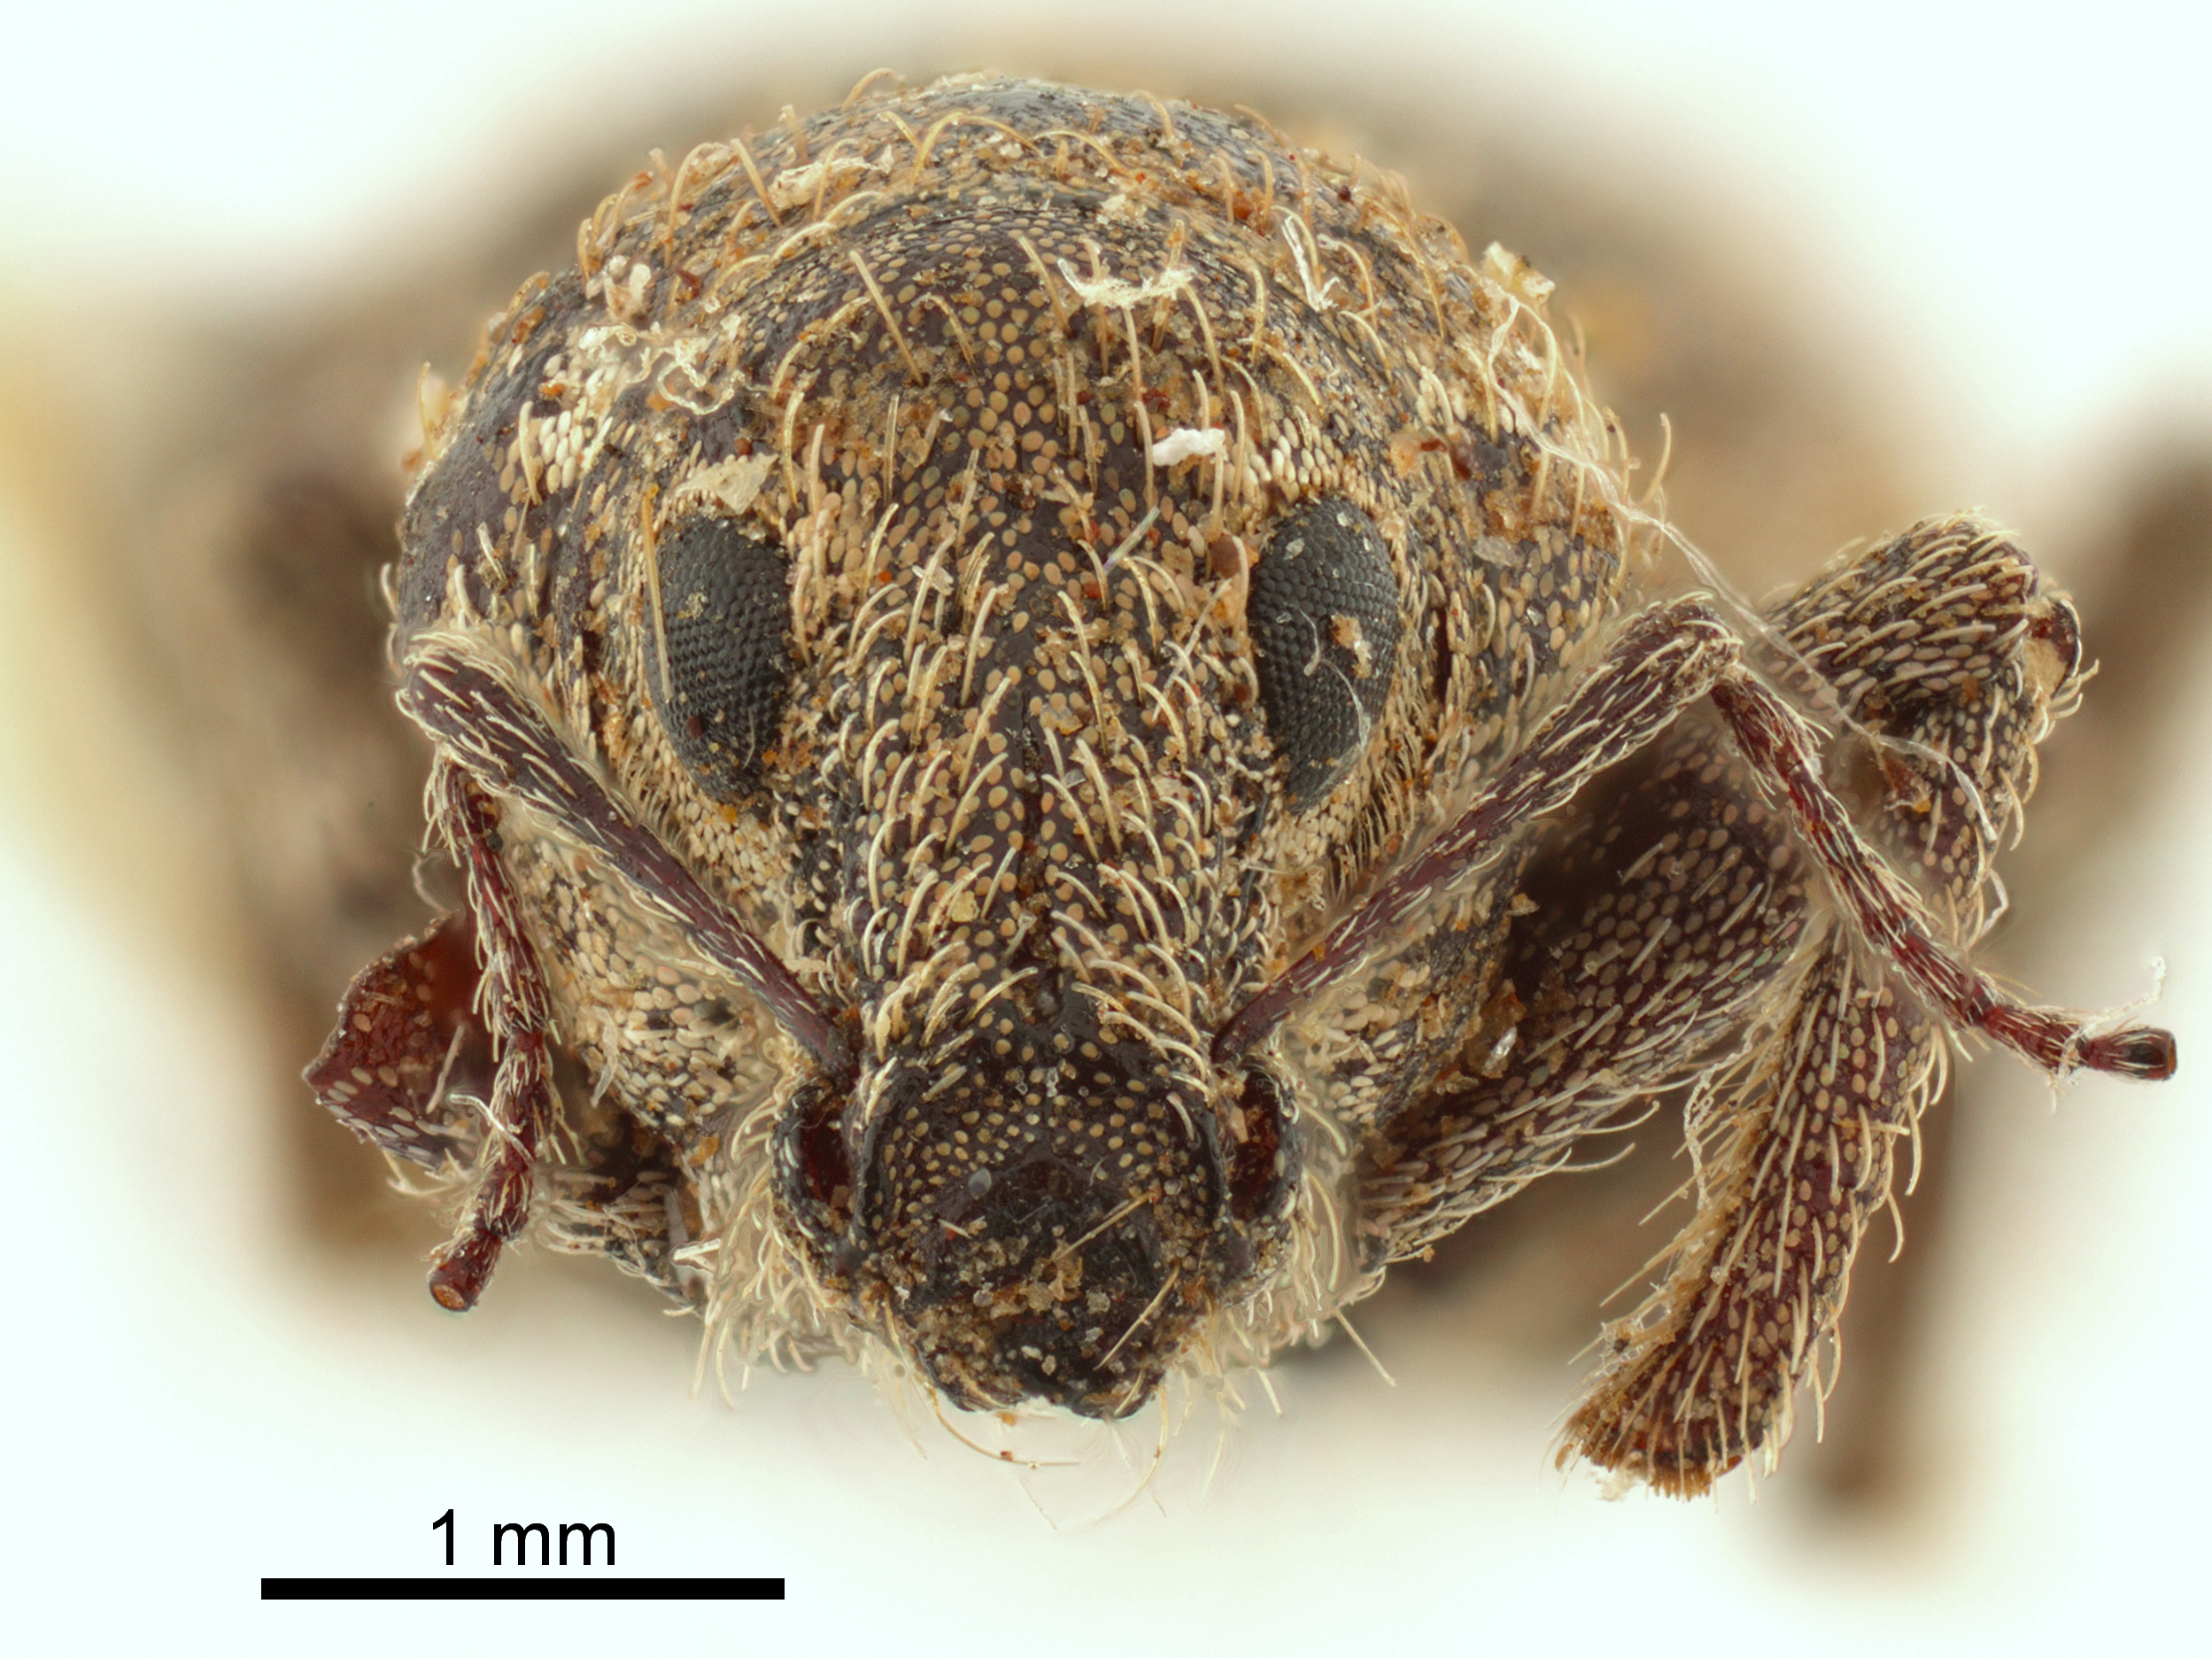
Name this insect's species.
Eremnus setulosus
